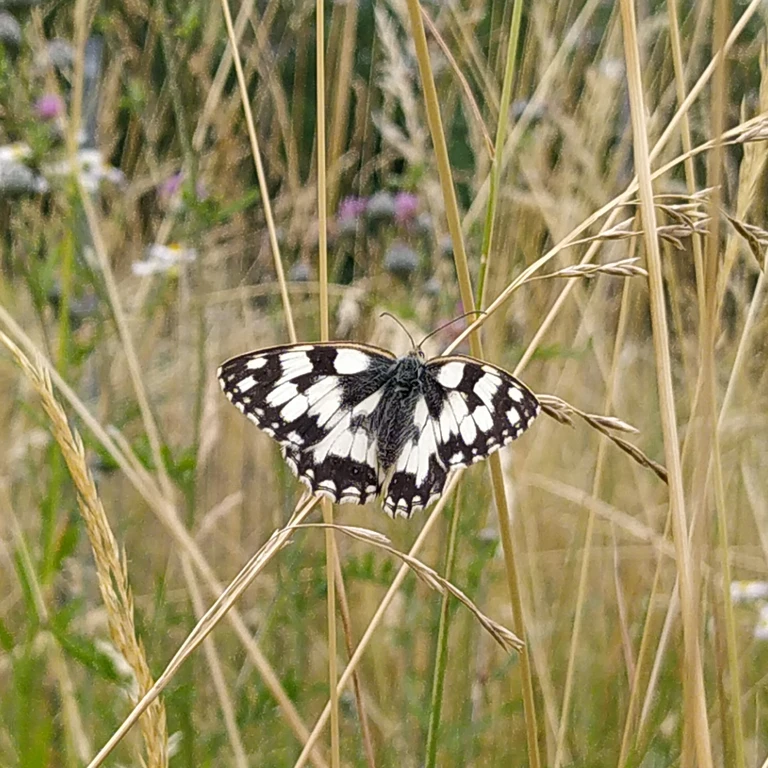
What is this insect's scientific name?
Melanargia galathea
